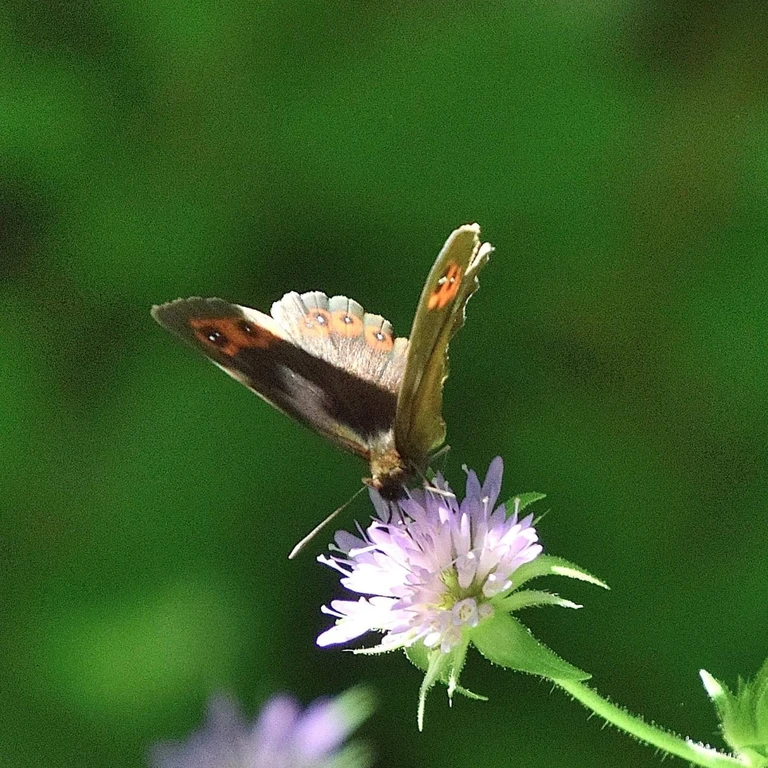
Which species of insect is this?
Erebia aethiops
